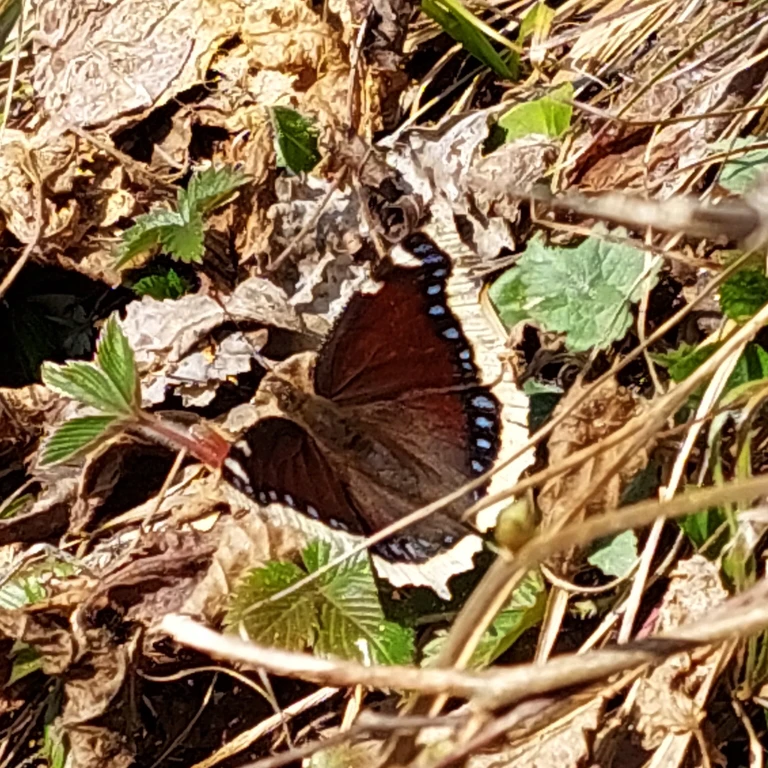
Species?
Nymphalis antiopa
